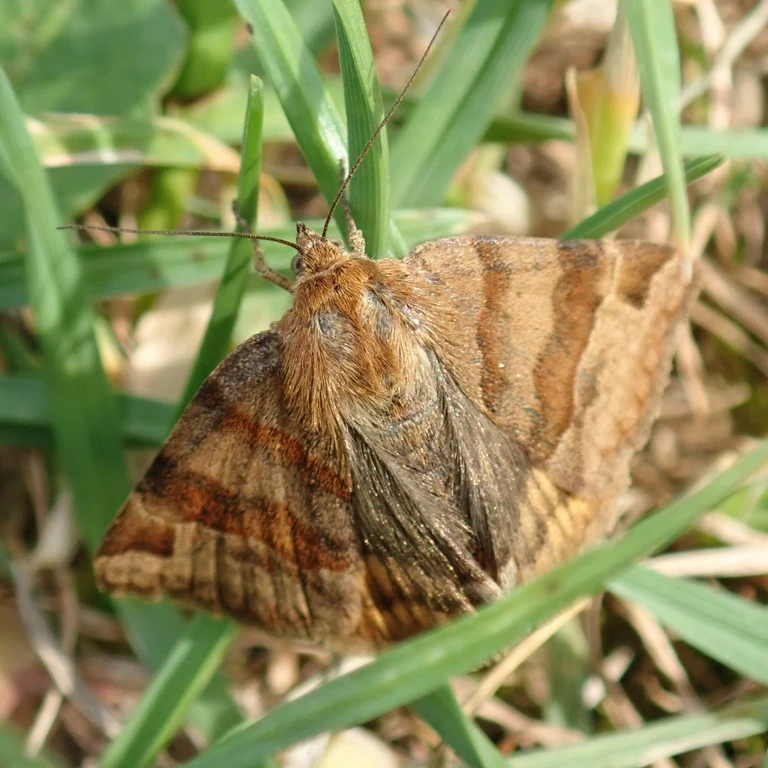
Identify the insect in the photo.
Euclidia glyphica
